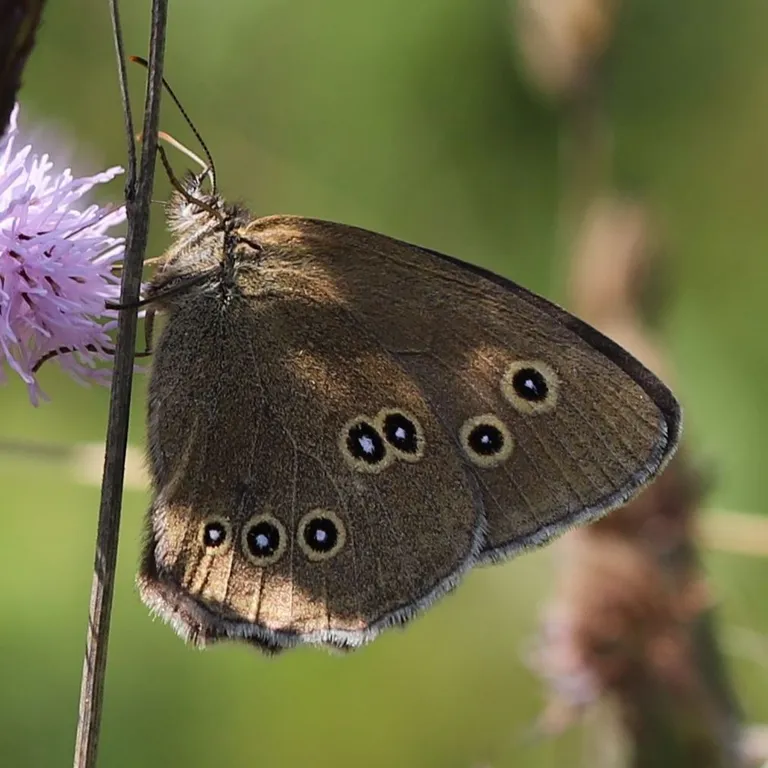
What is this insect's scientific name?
Aphantopus hyperantus
